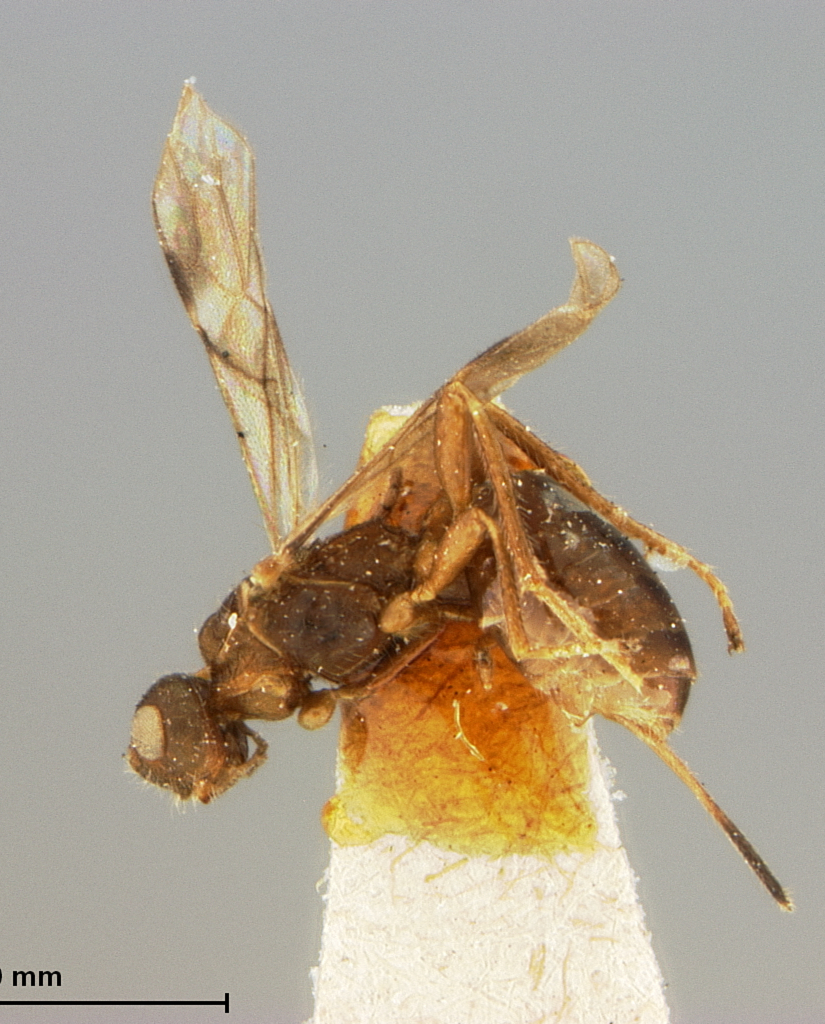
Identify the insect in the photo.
Spathius brachyurus
